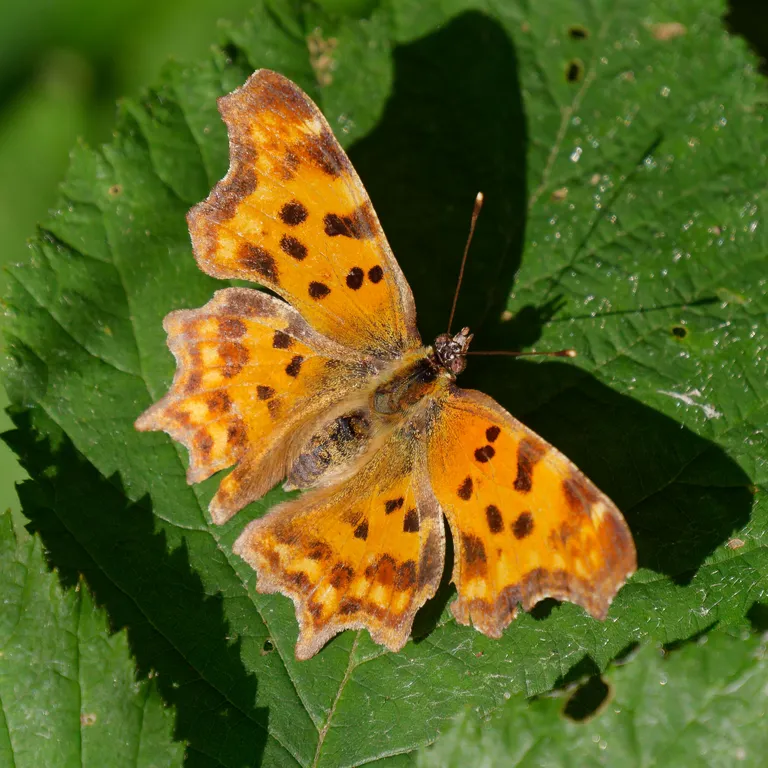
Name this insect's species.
Polygonia c-album
